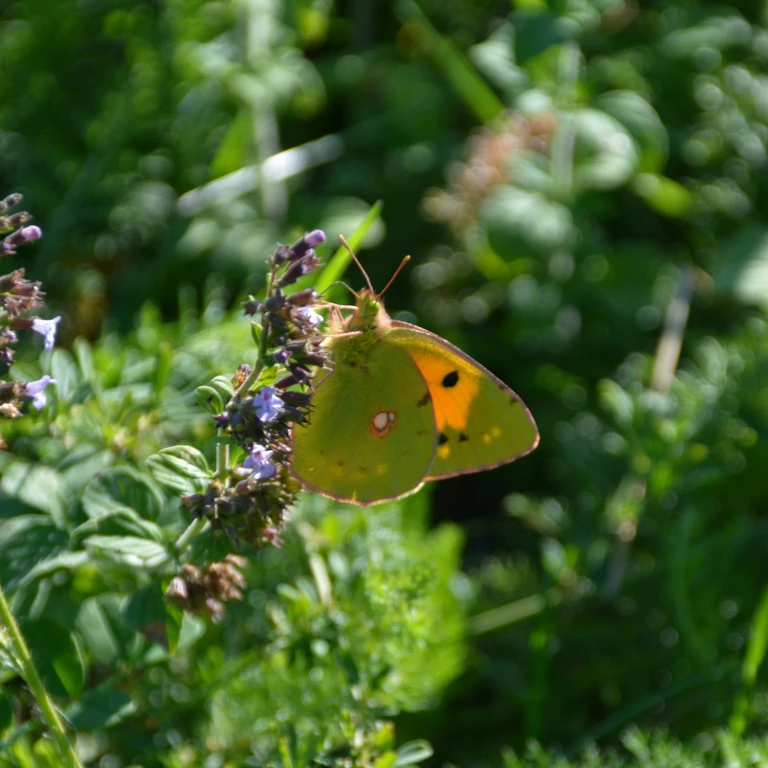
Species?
Colias croceus
